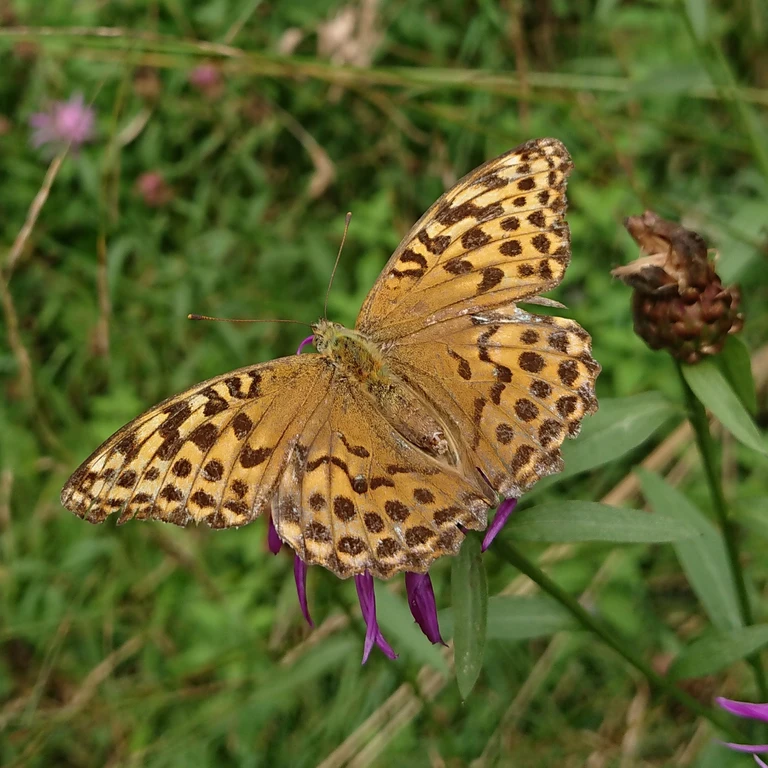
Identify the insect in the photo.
Argynnis paphia
